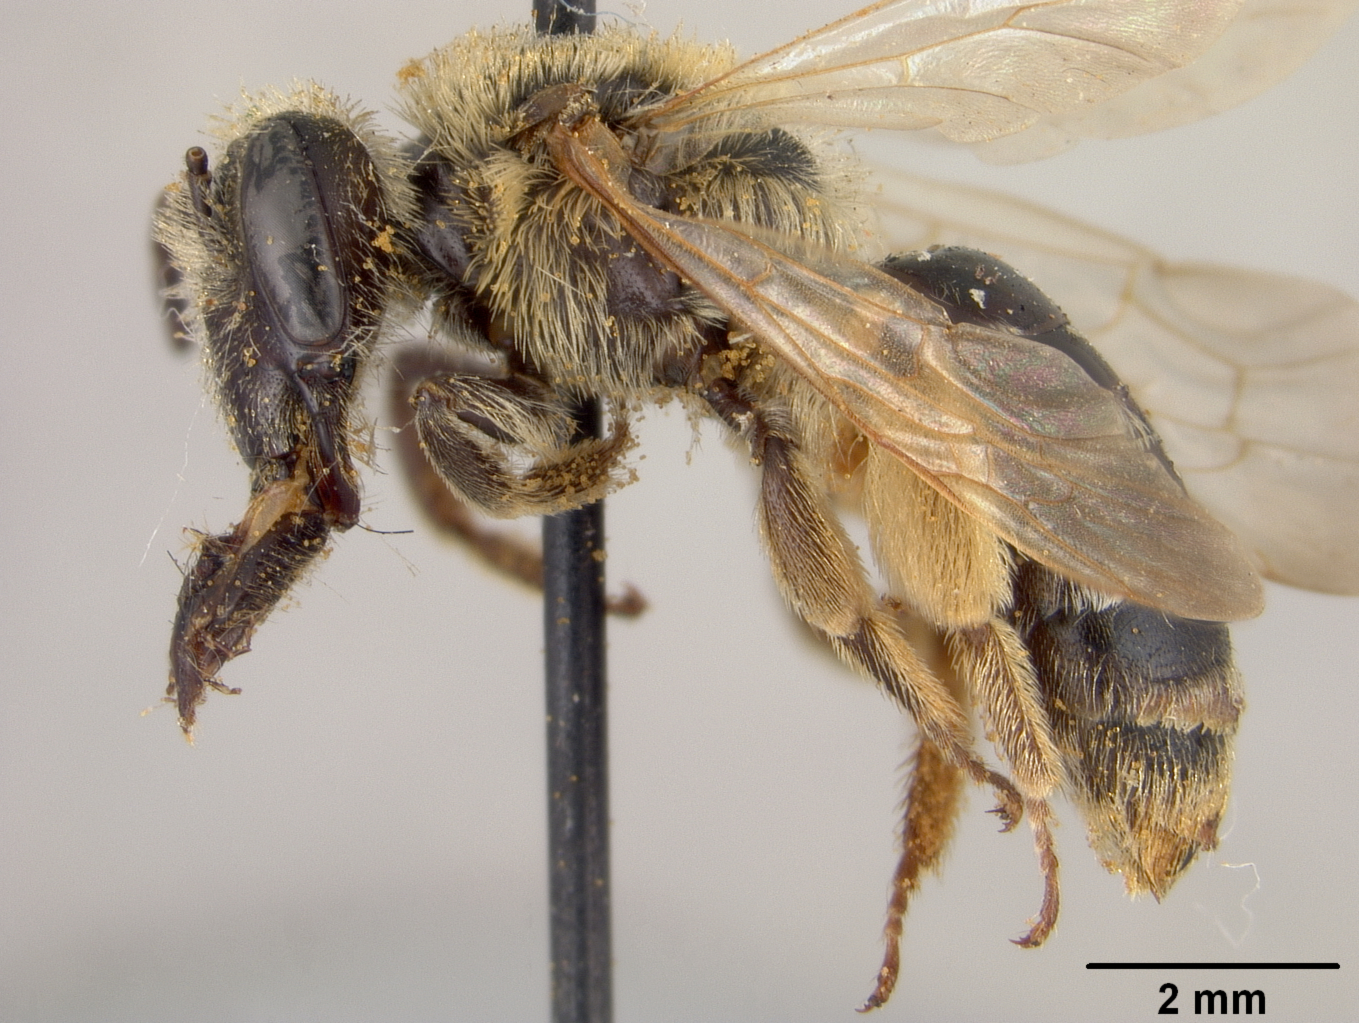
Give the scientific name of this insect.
Andrena angustifrons
